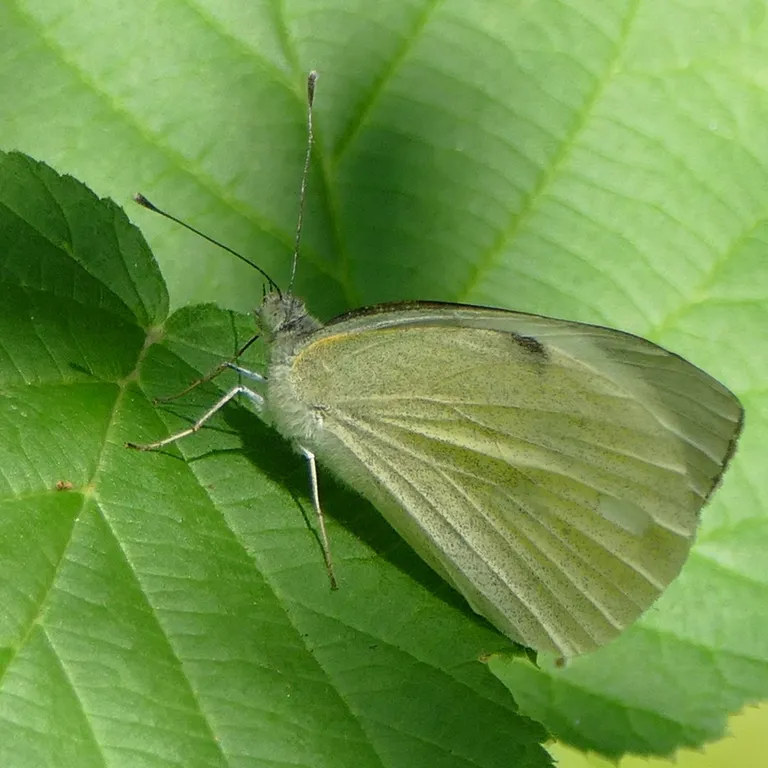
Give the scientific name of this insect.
Pieris brassicae
